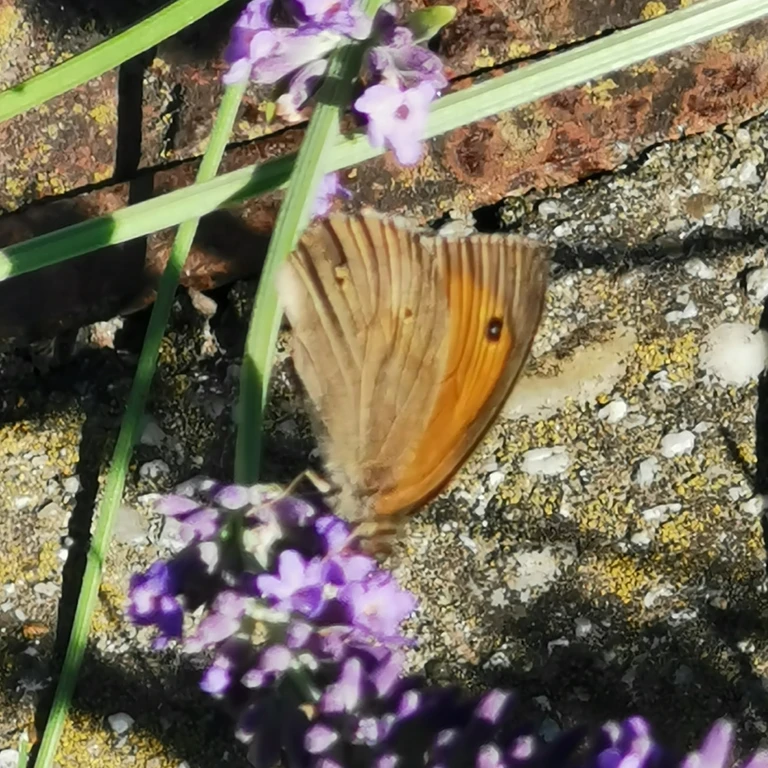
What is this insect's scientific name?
Maniola jurtina
